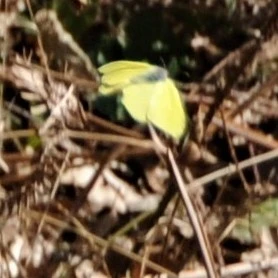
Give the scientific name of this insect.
Gonepteryx rhamni
